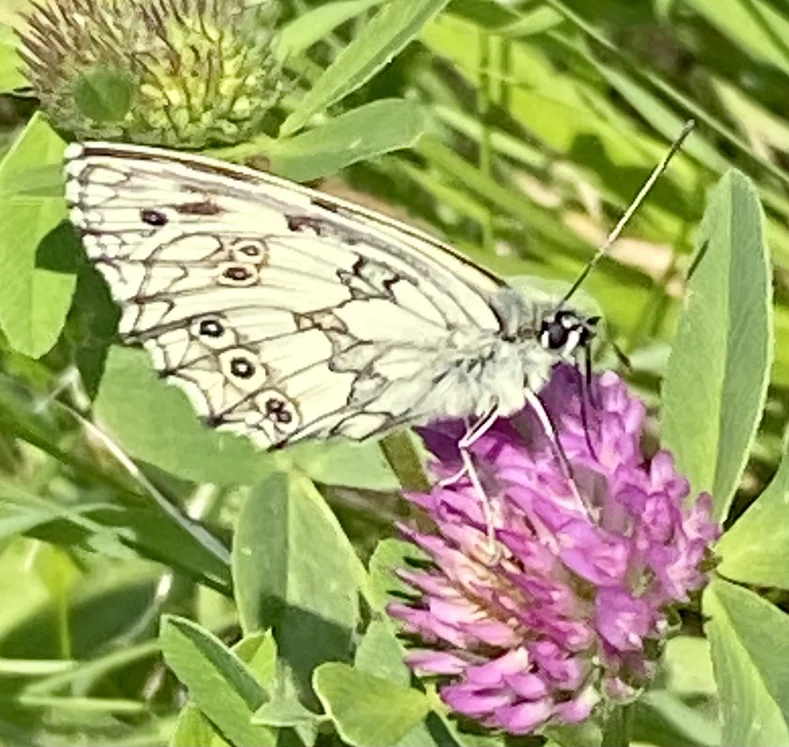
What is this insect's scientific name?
Melanargia galathea
